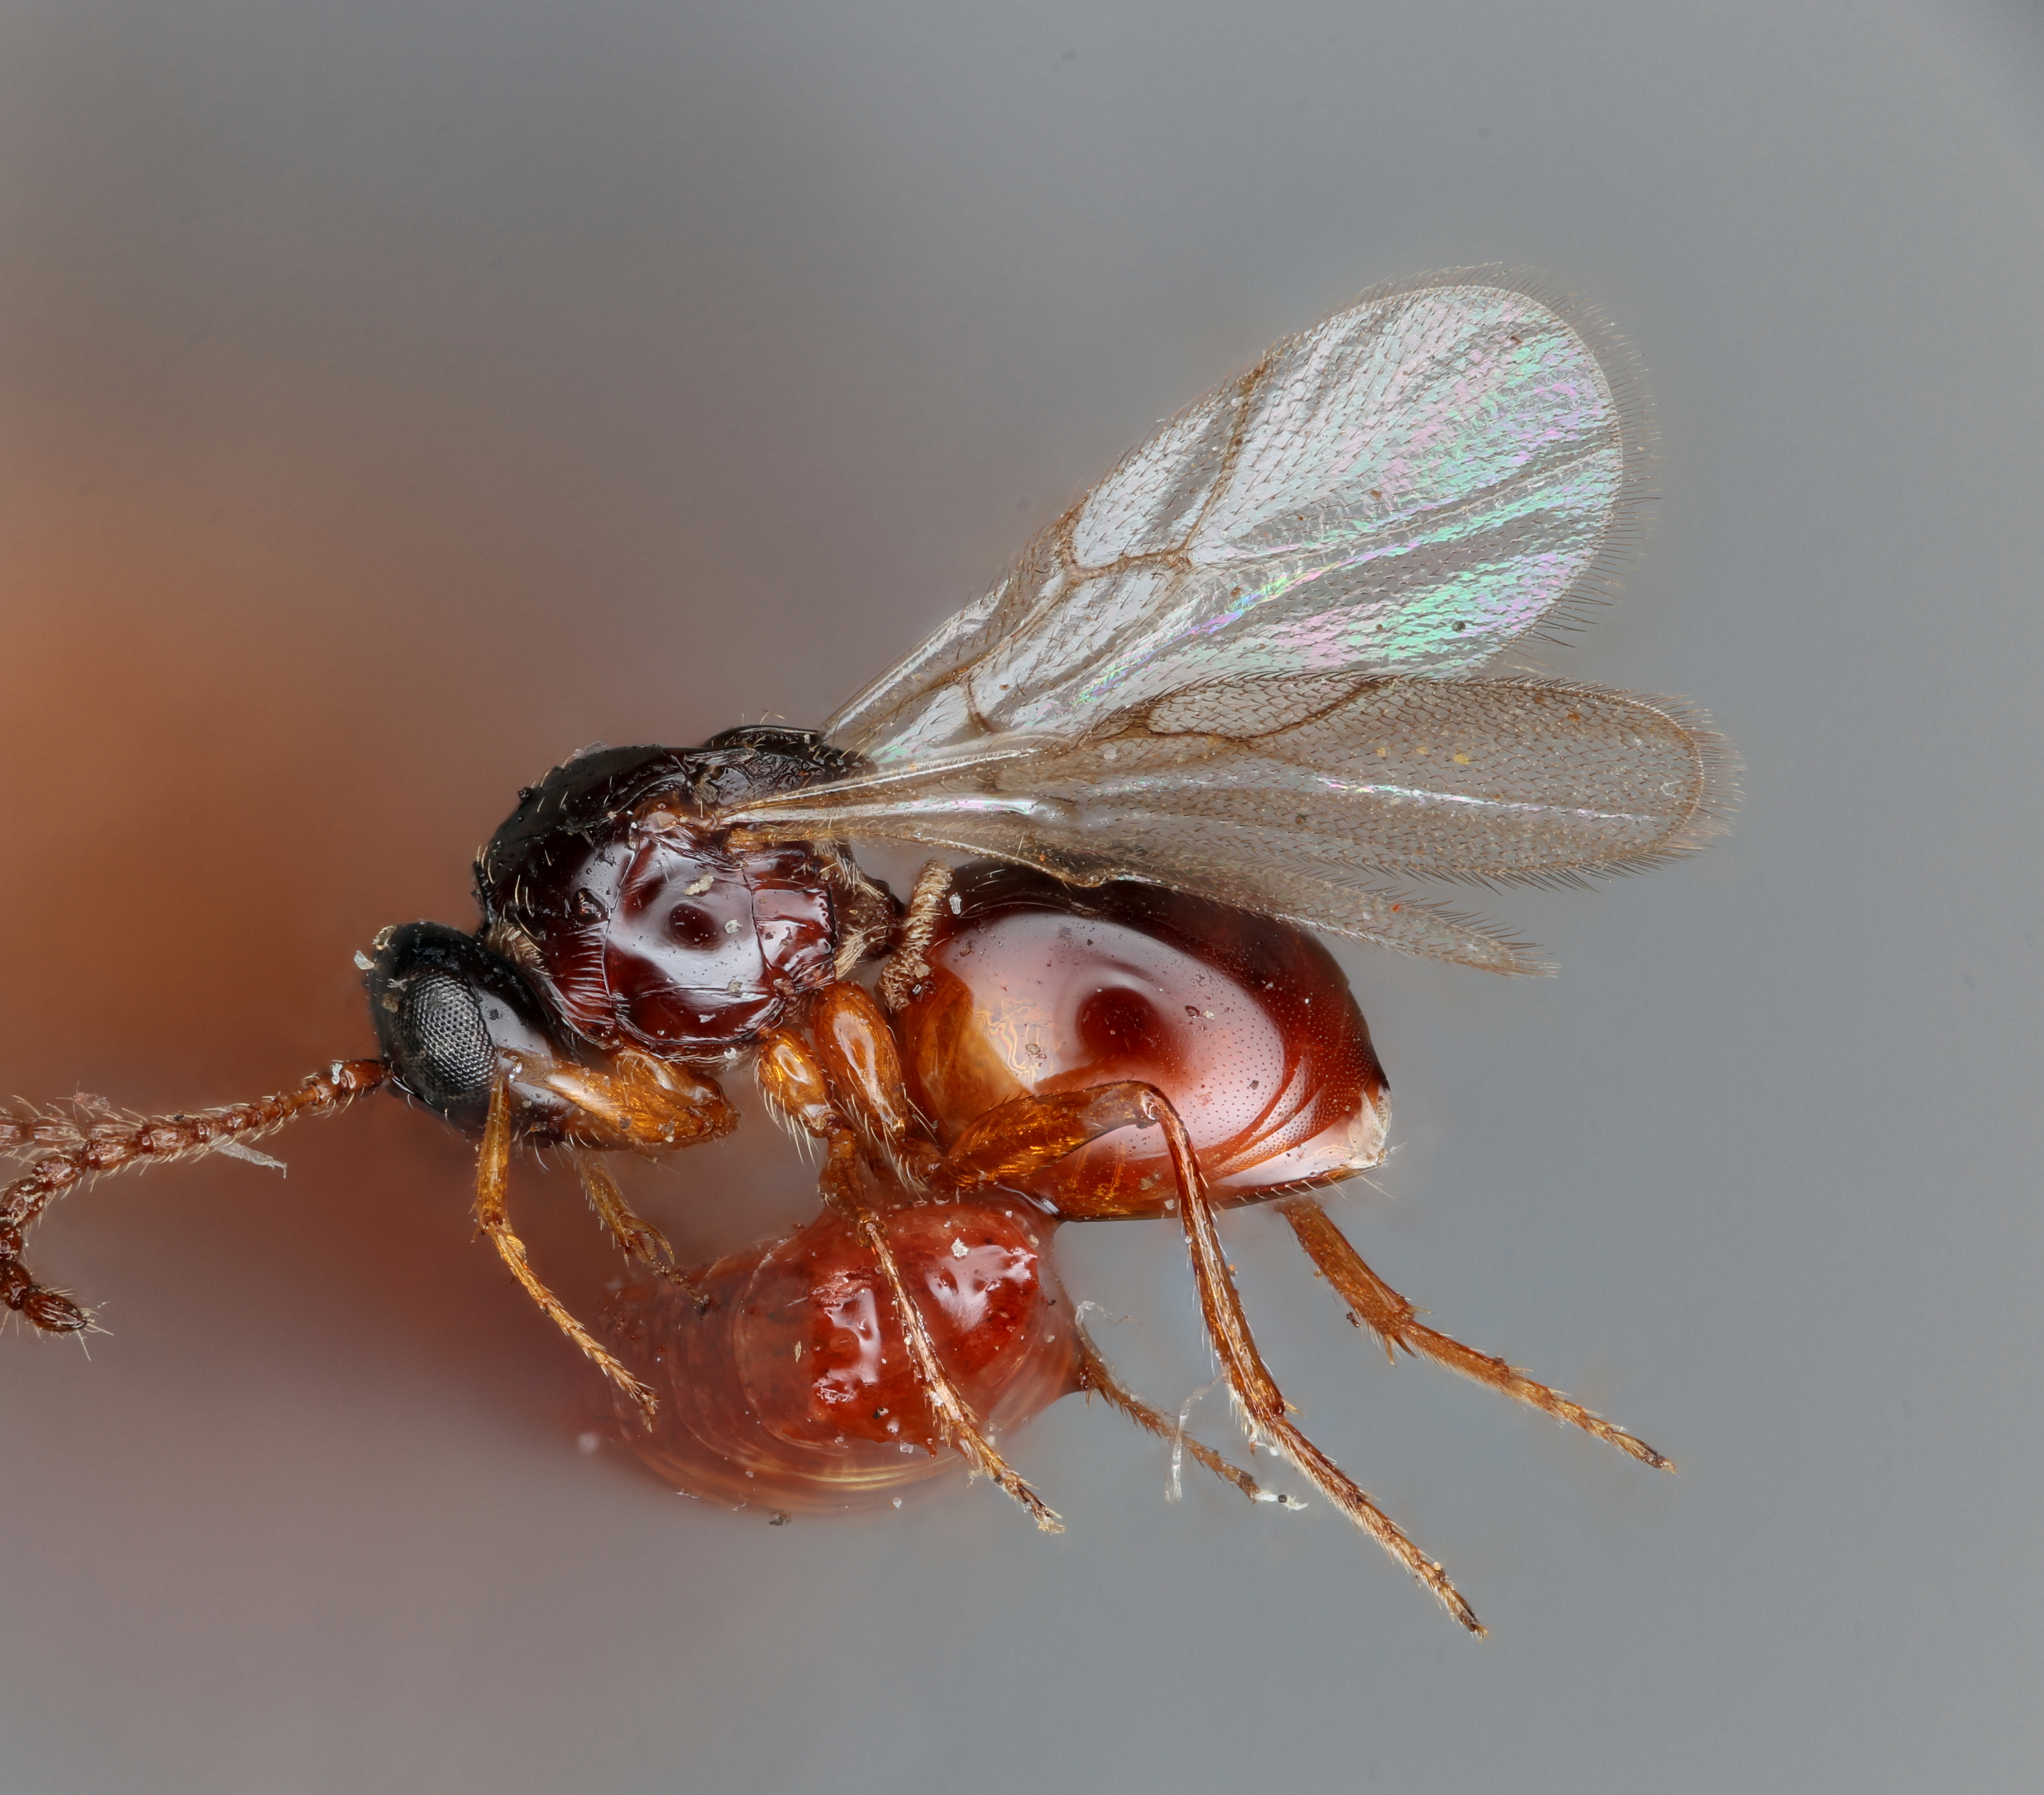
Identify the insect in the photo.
Coneucoela tanganyikensis
